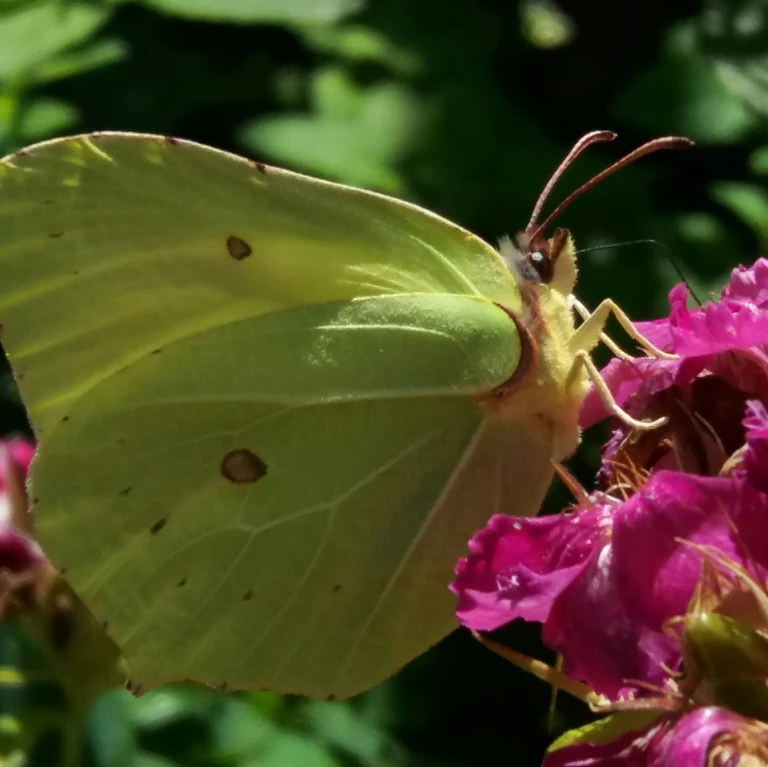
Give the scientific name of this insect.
Gonepteryx rhamni
